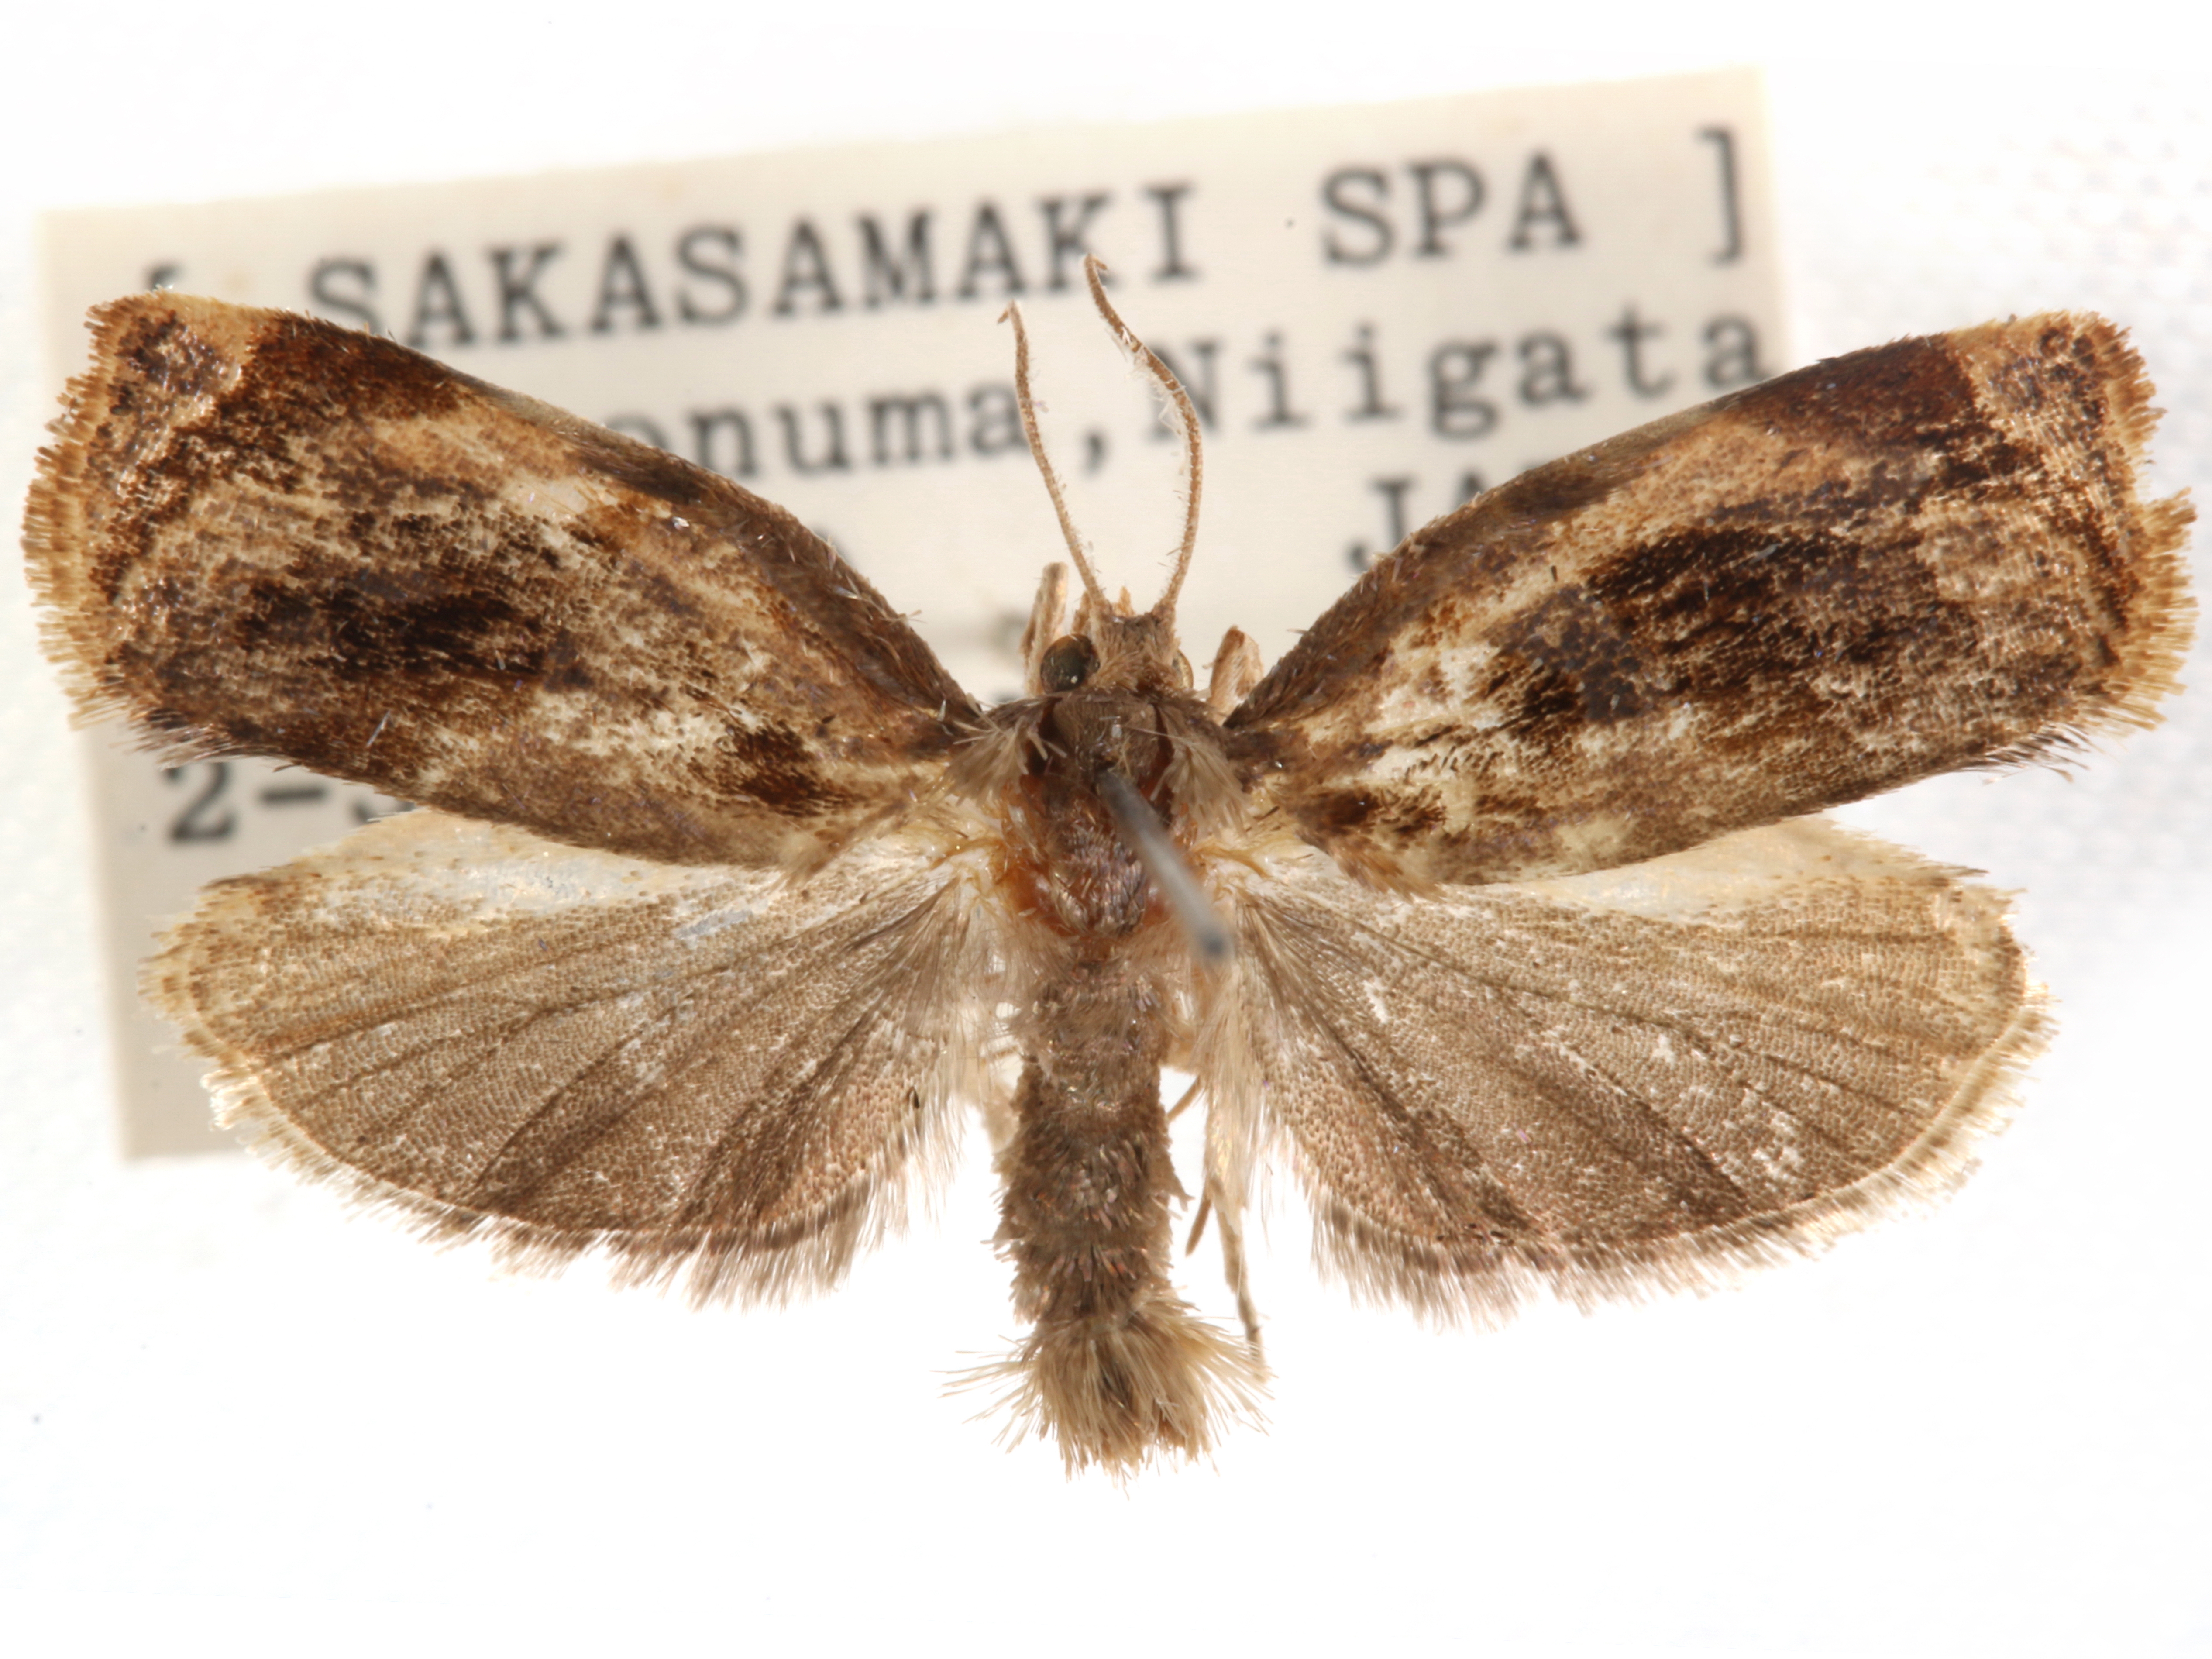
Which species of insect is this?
Archips viola
